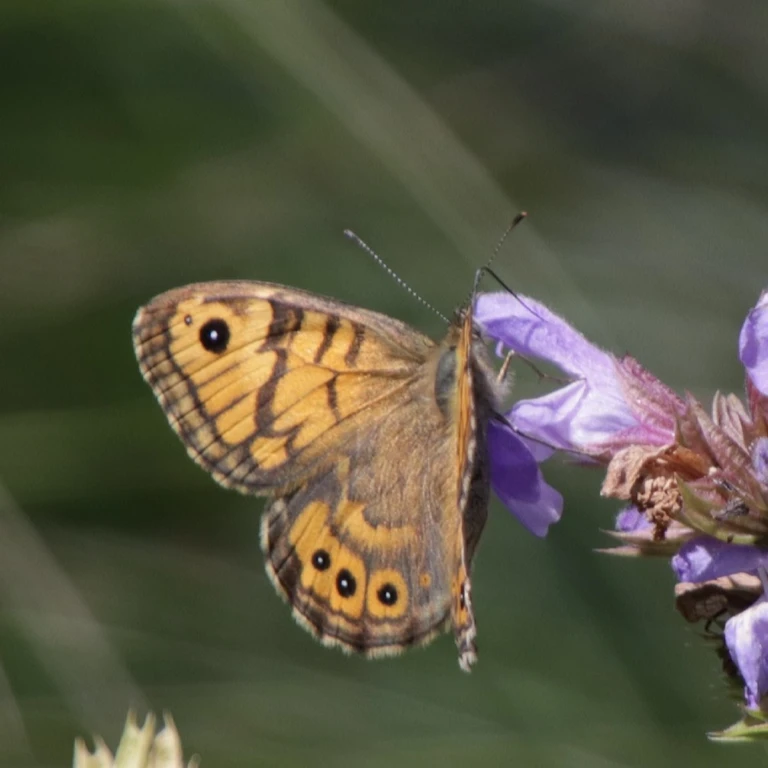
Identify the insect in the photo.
Lasiommata megera (also Pararge megera)
